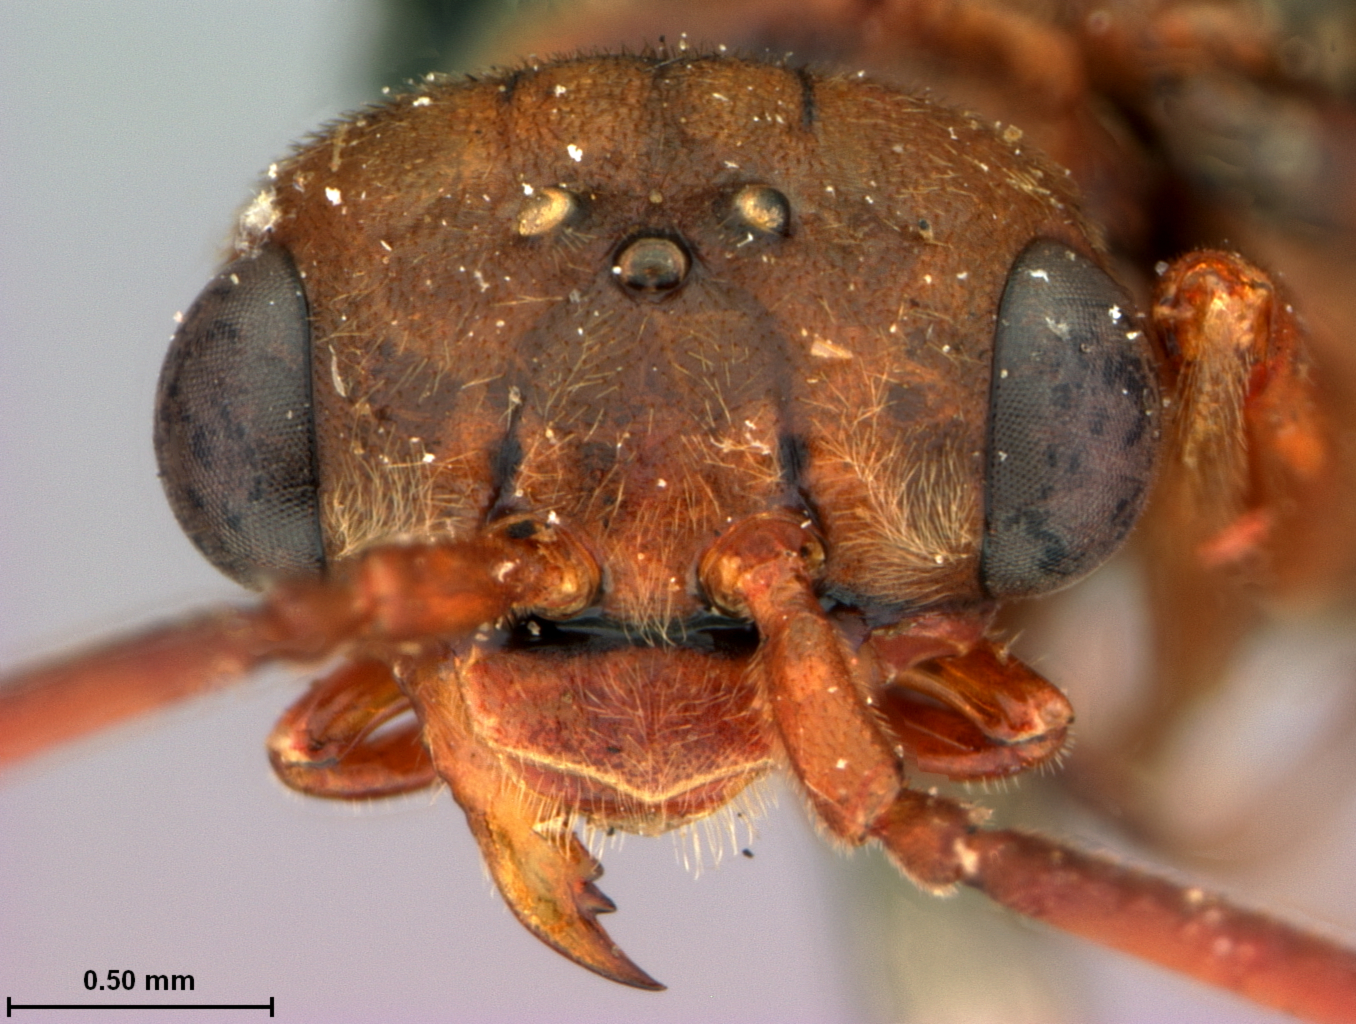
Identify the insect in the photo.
Pleroneura koebelei
